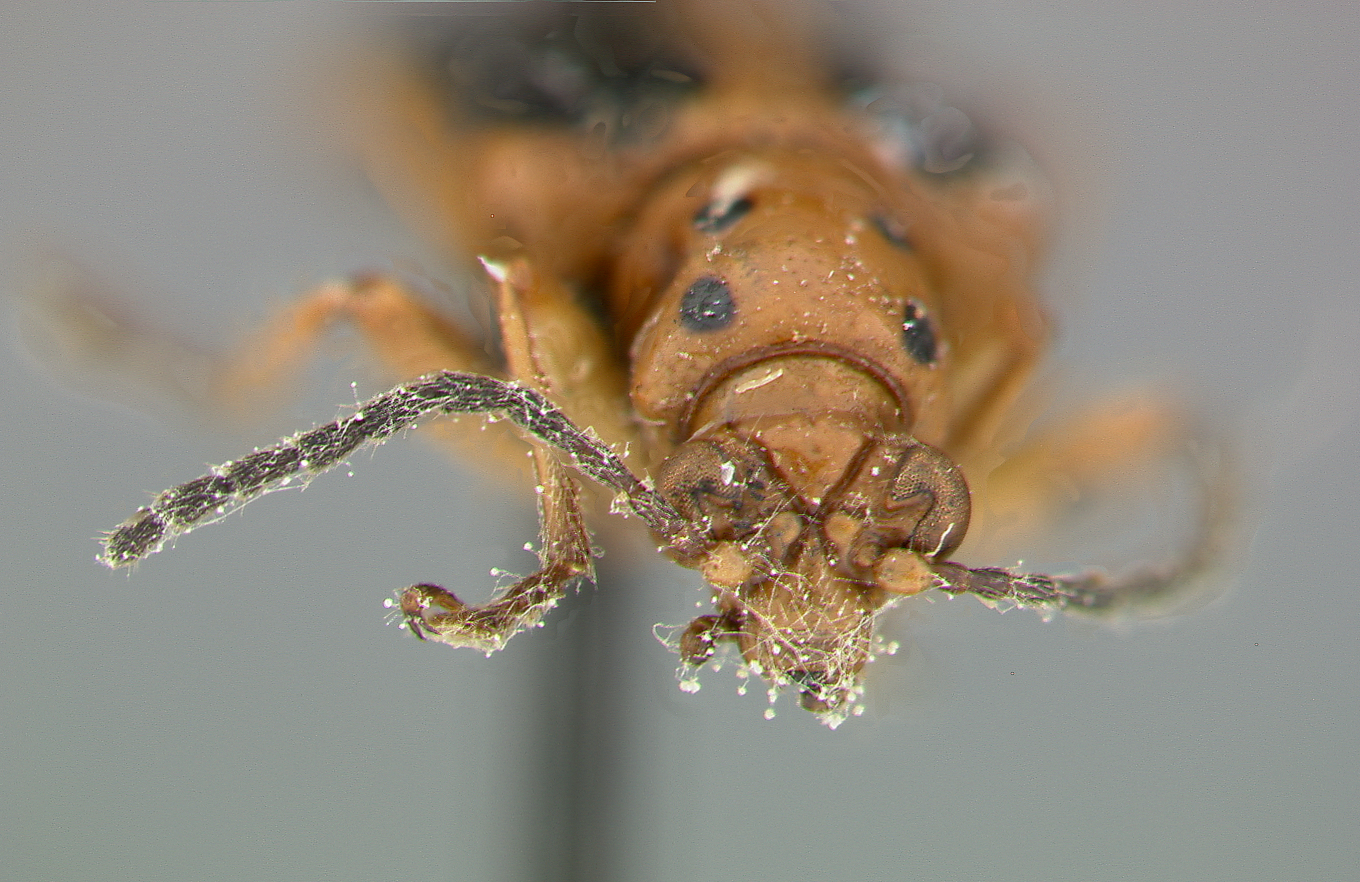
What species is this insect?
Lema trapezinotata
